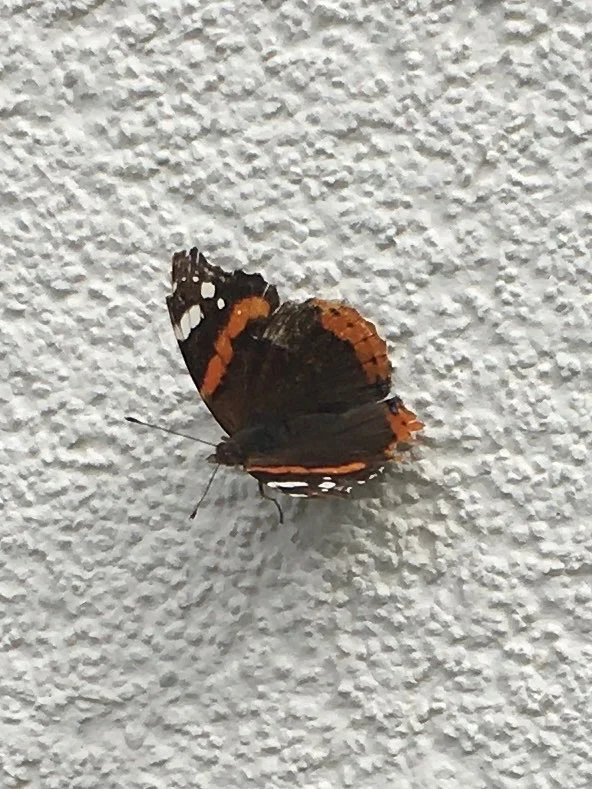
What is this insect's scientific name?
Vanessa atalanta
